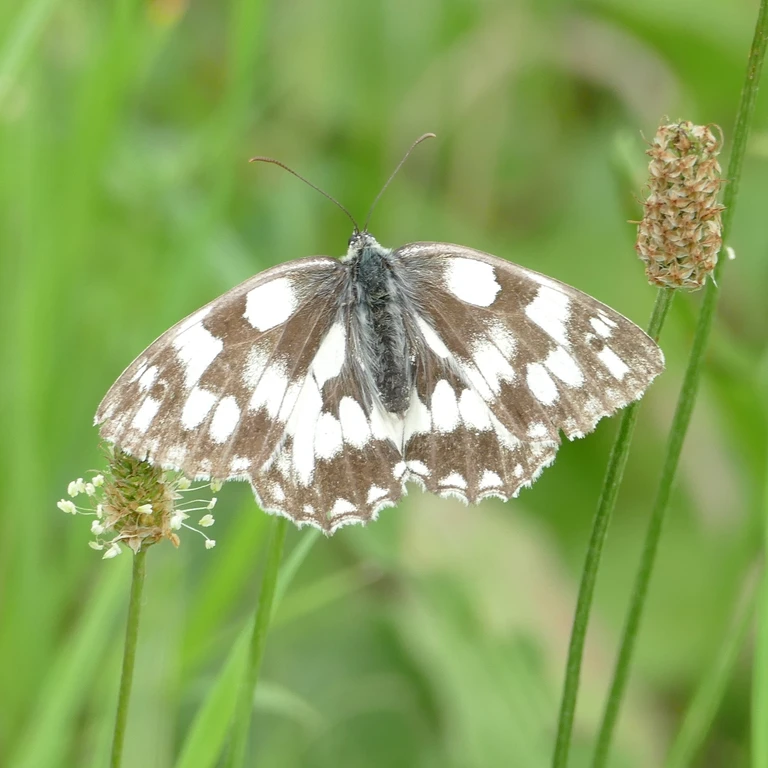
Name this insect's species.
Melanargia galathea
